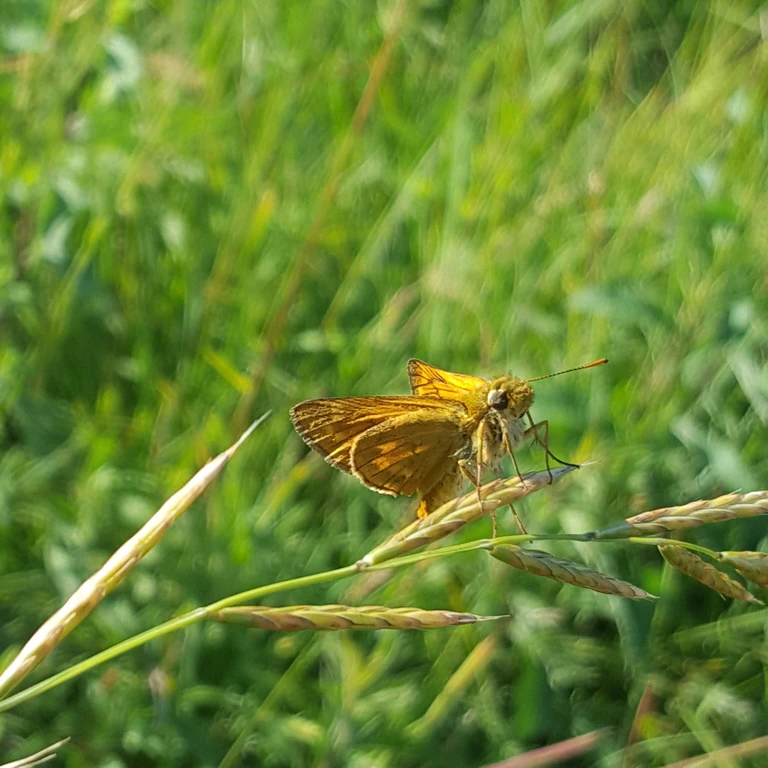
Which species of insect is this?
Ochlodes sylvanus (also Ochlodes venata)
